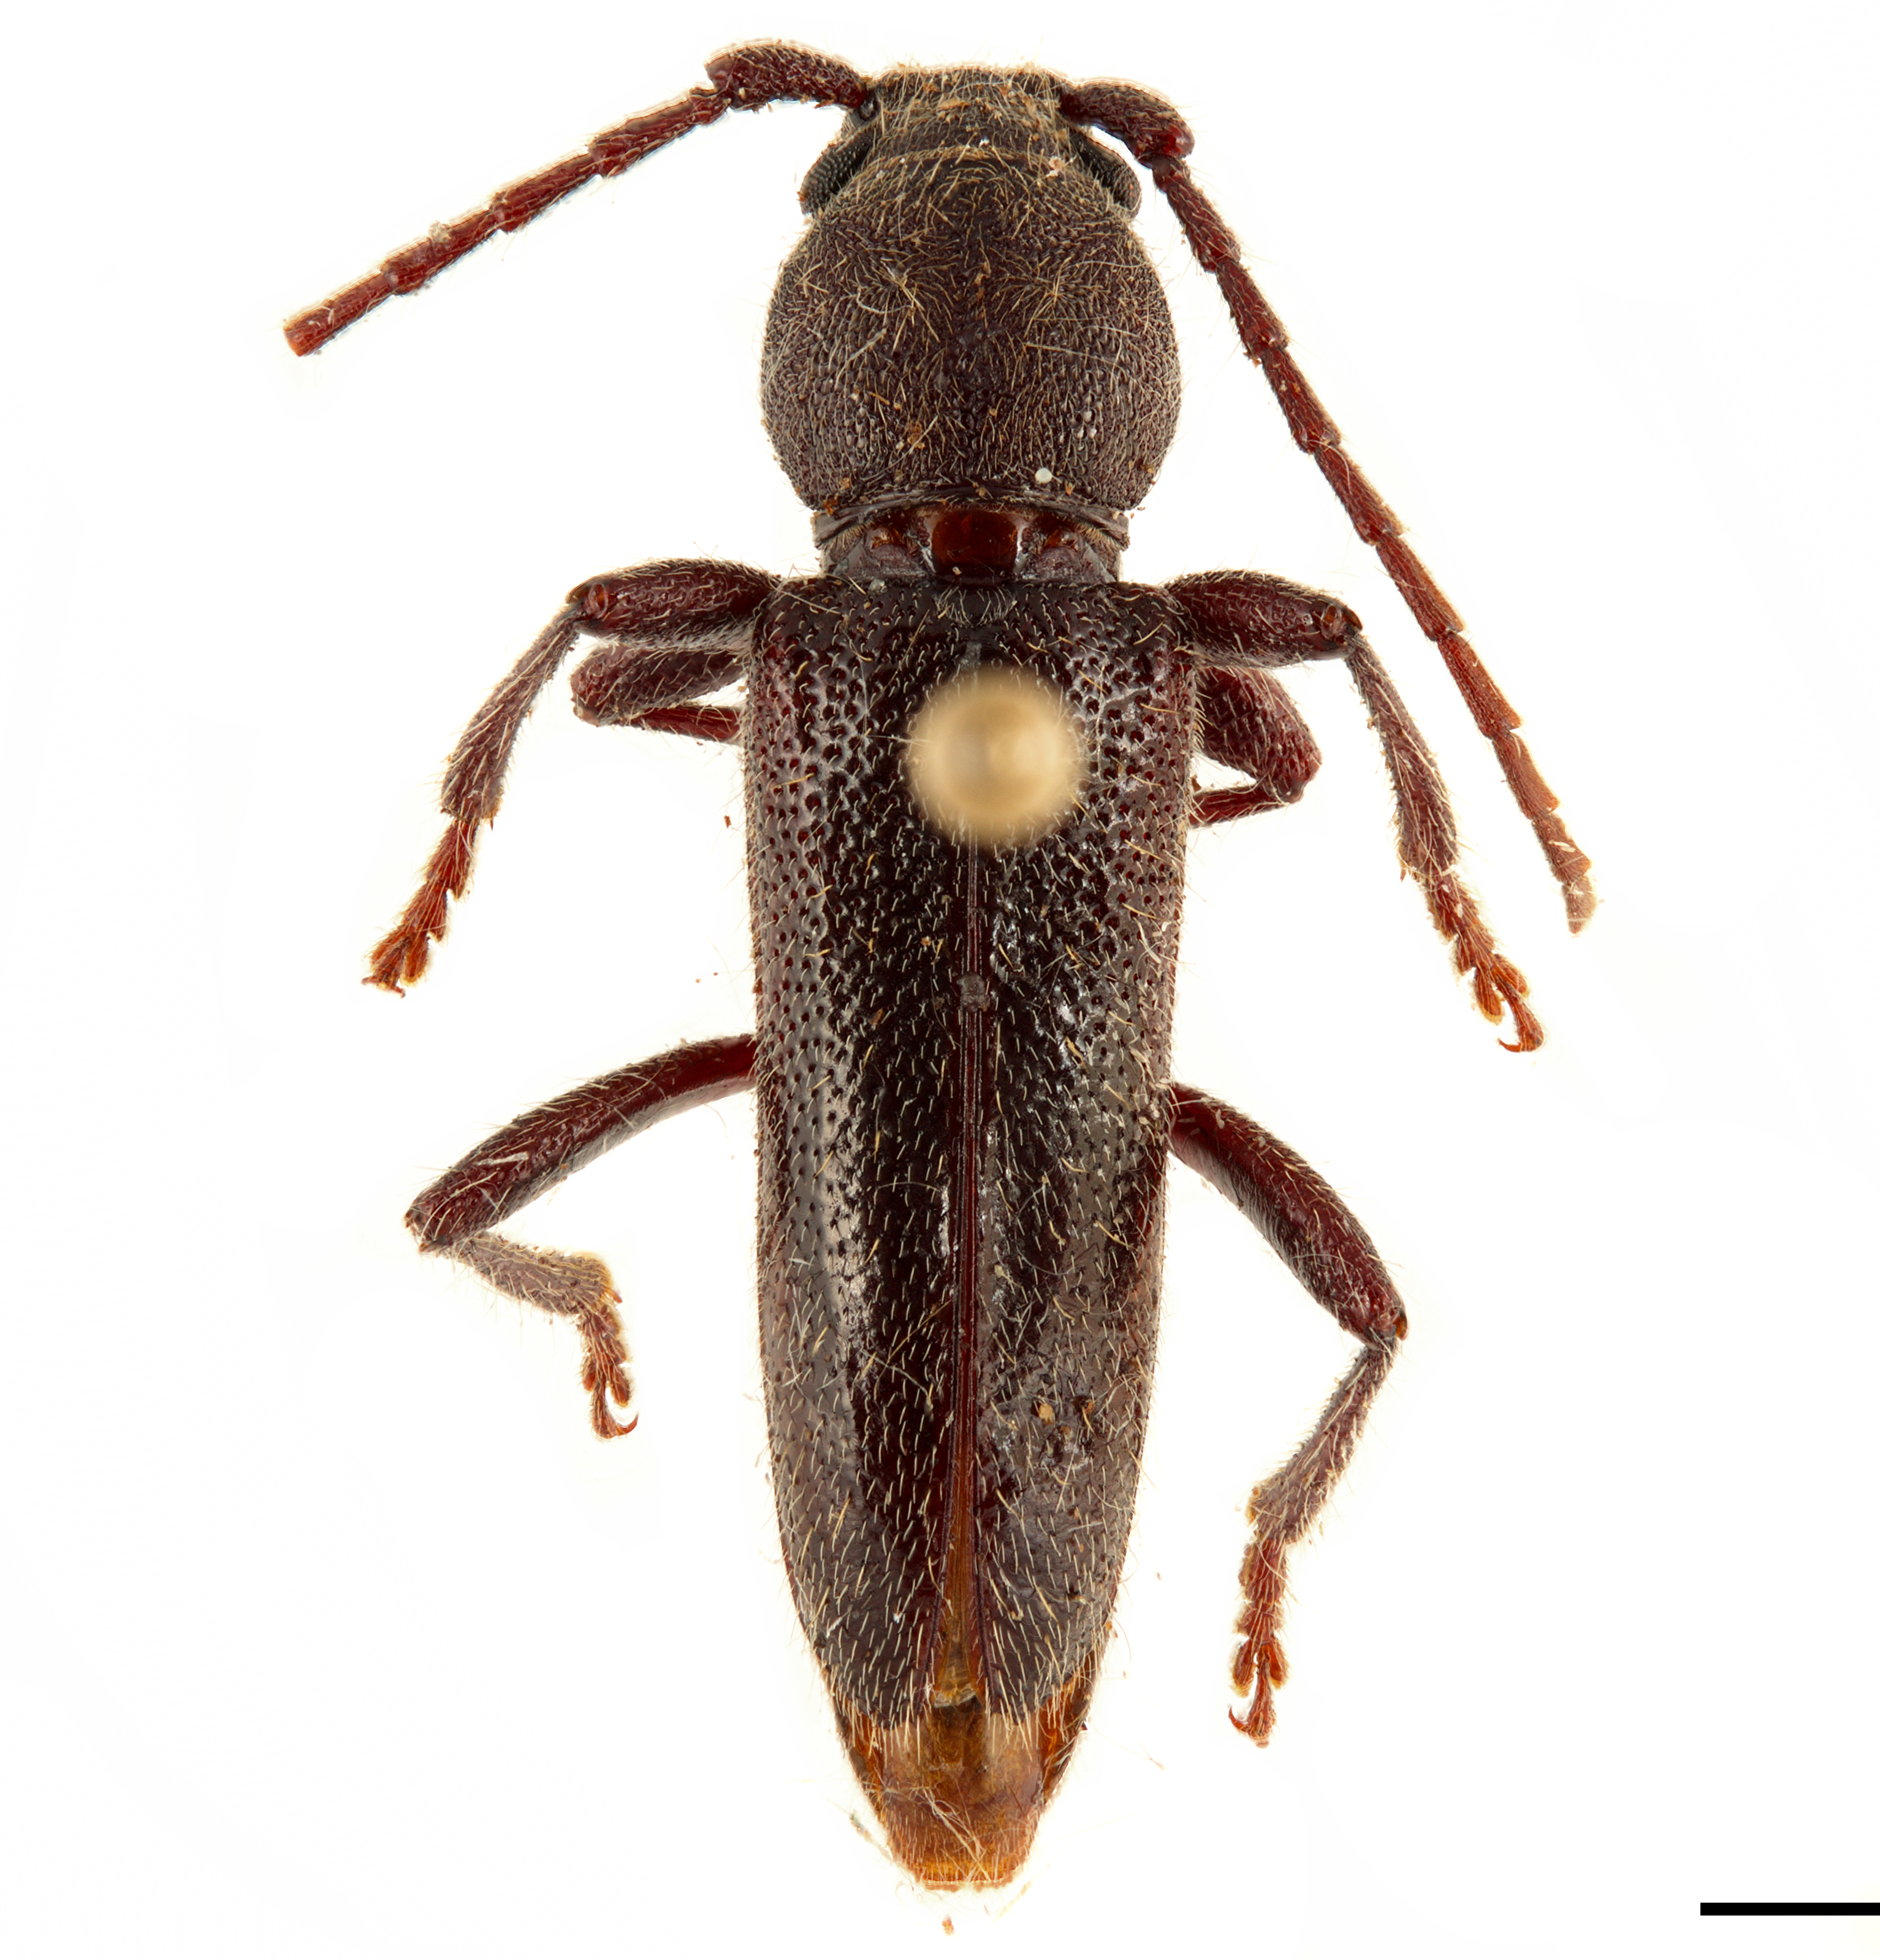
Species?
Anatinomma alveolatum
